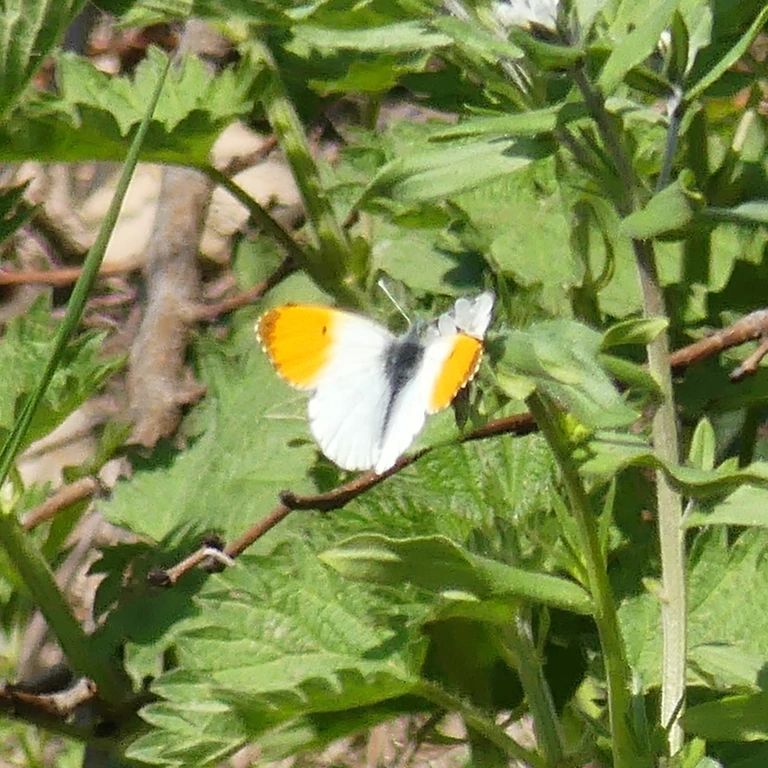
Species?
Anthocharis cardamines
